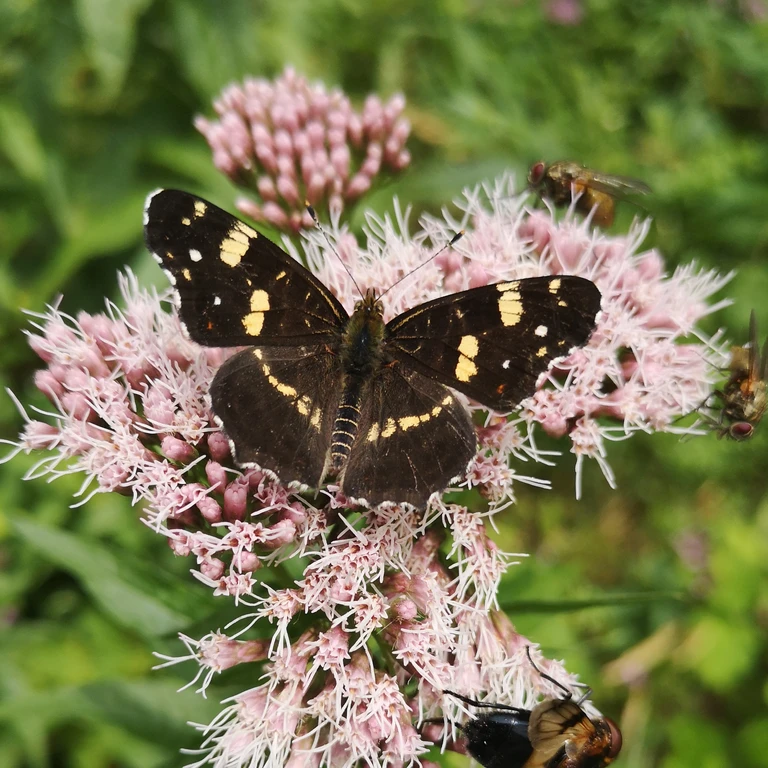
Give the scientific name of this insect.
Araschnia levana
